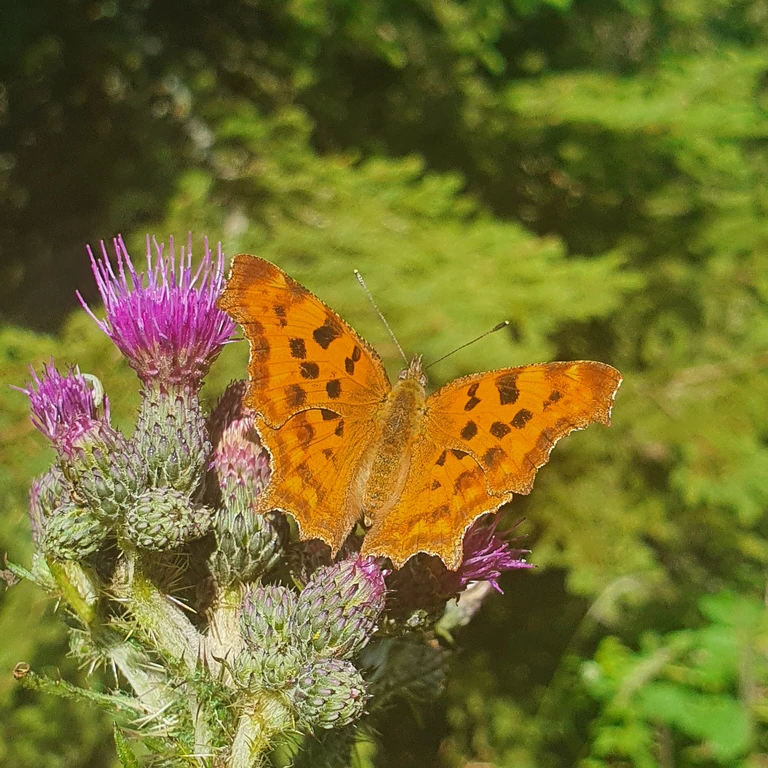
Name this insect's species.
Polygonia c-album
